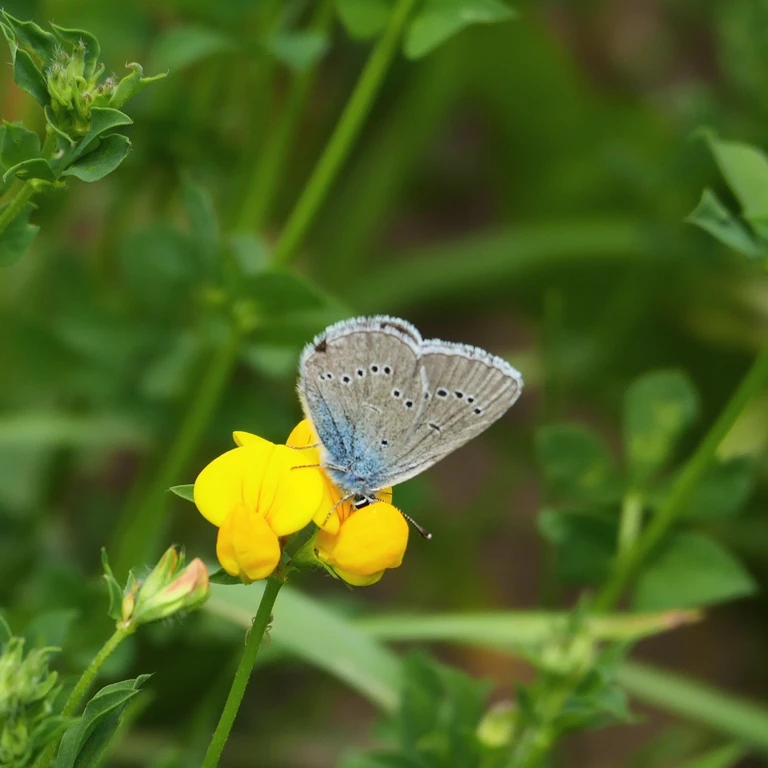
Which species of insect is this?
Cyaniris semiargus
